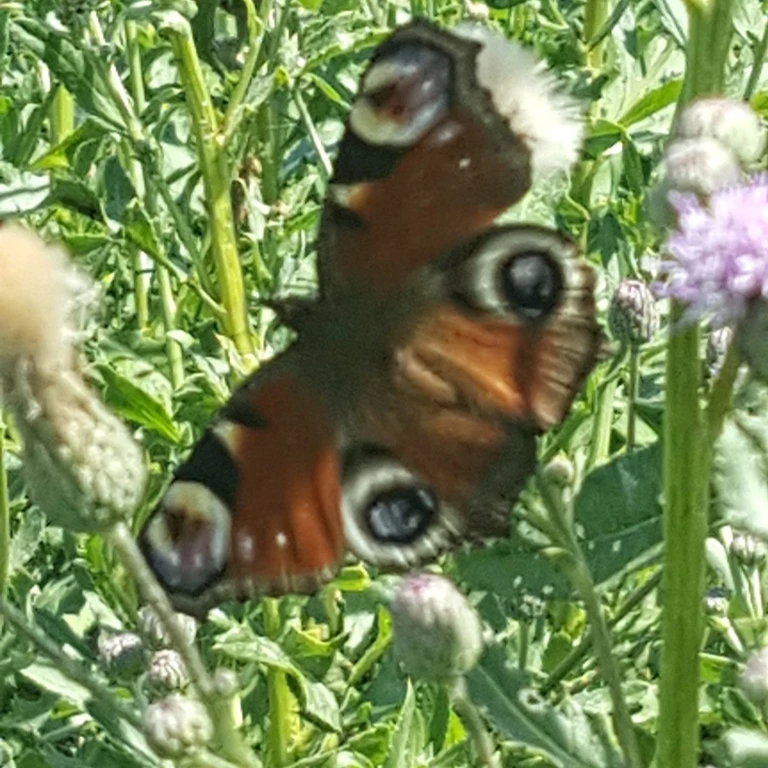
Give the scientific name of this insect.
Aglais io
